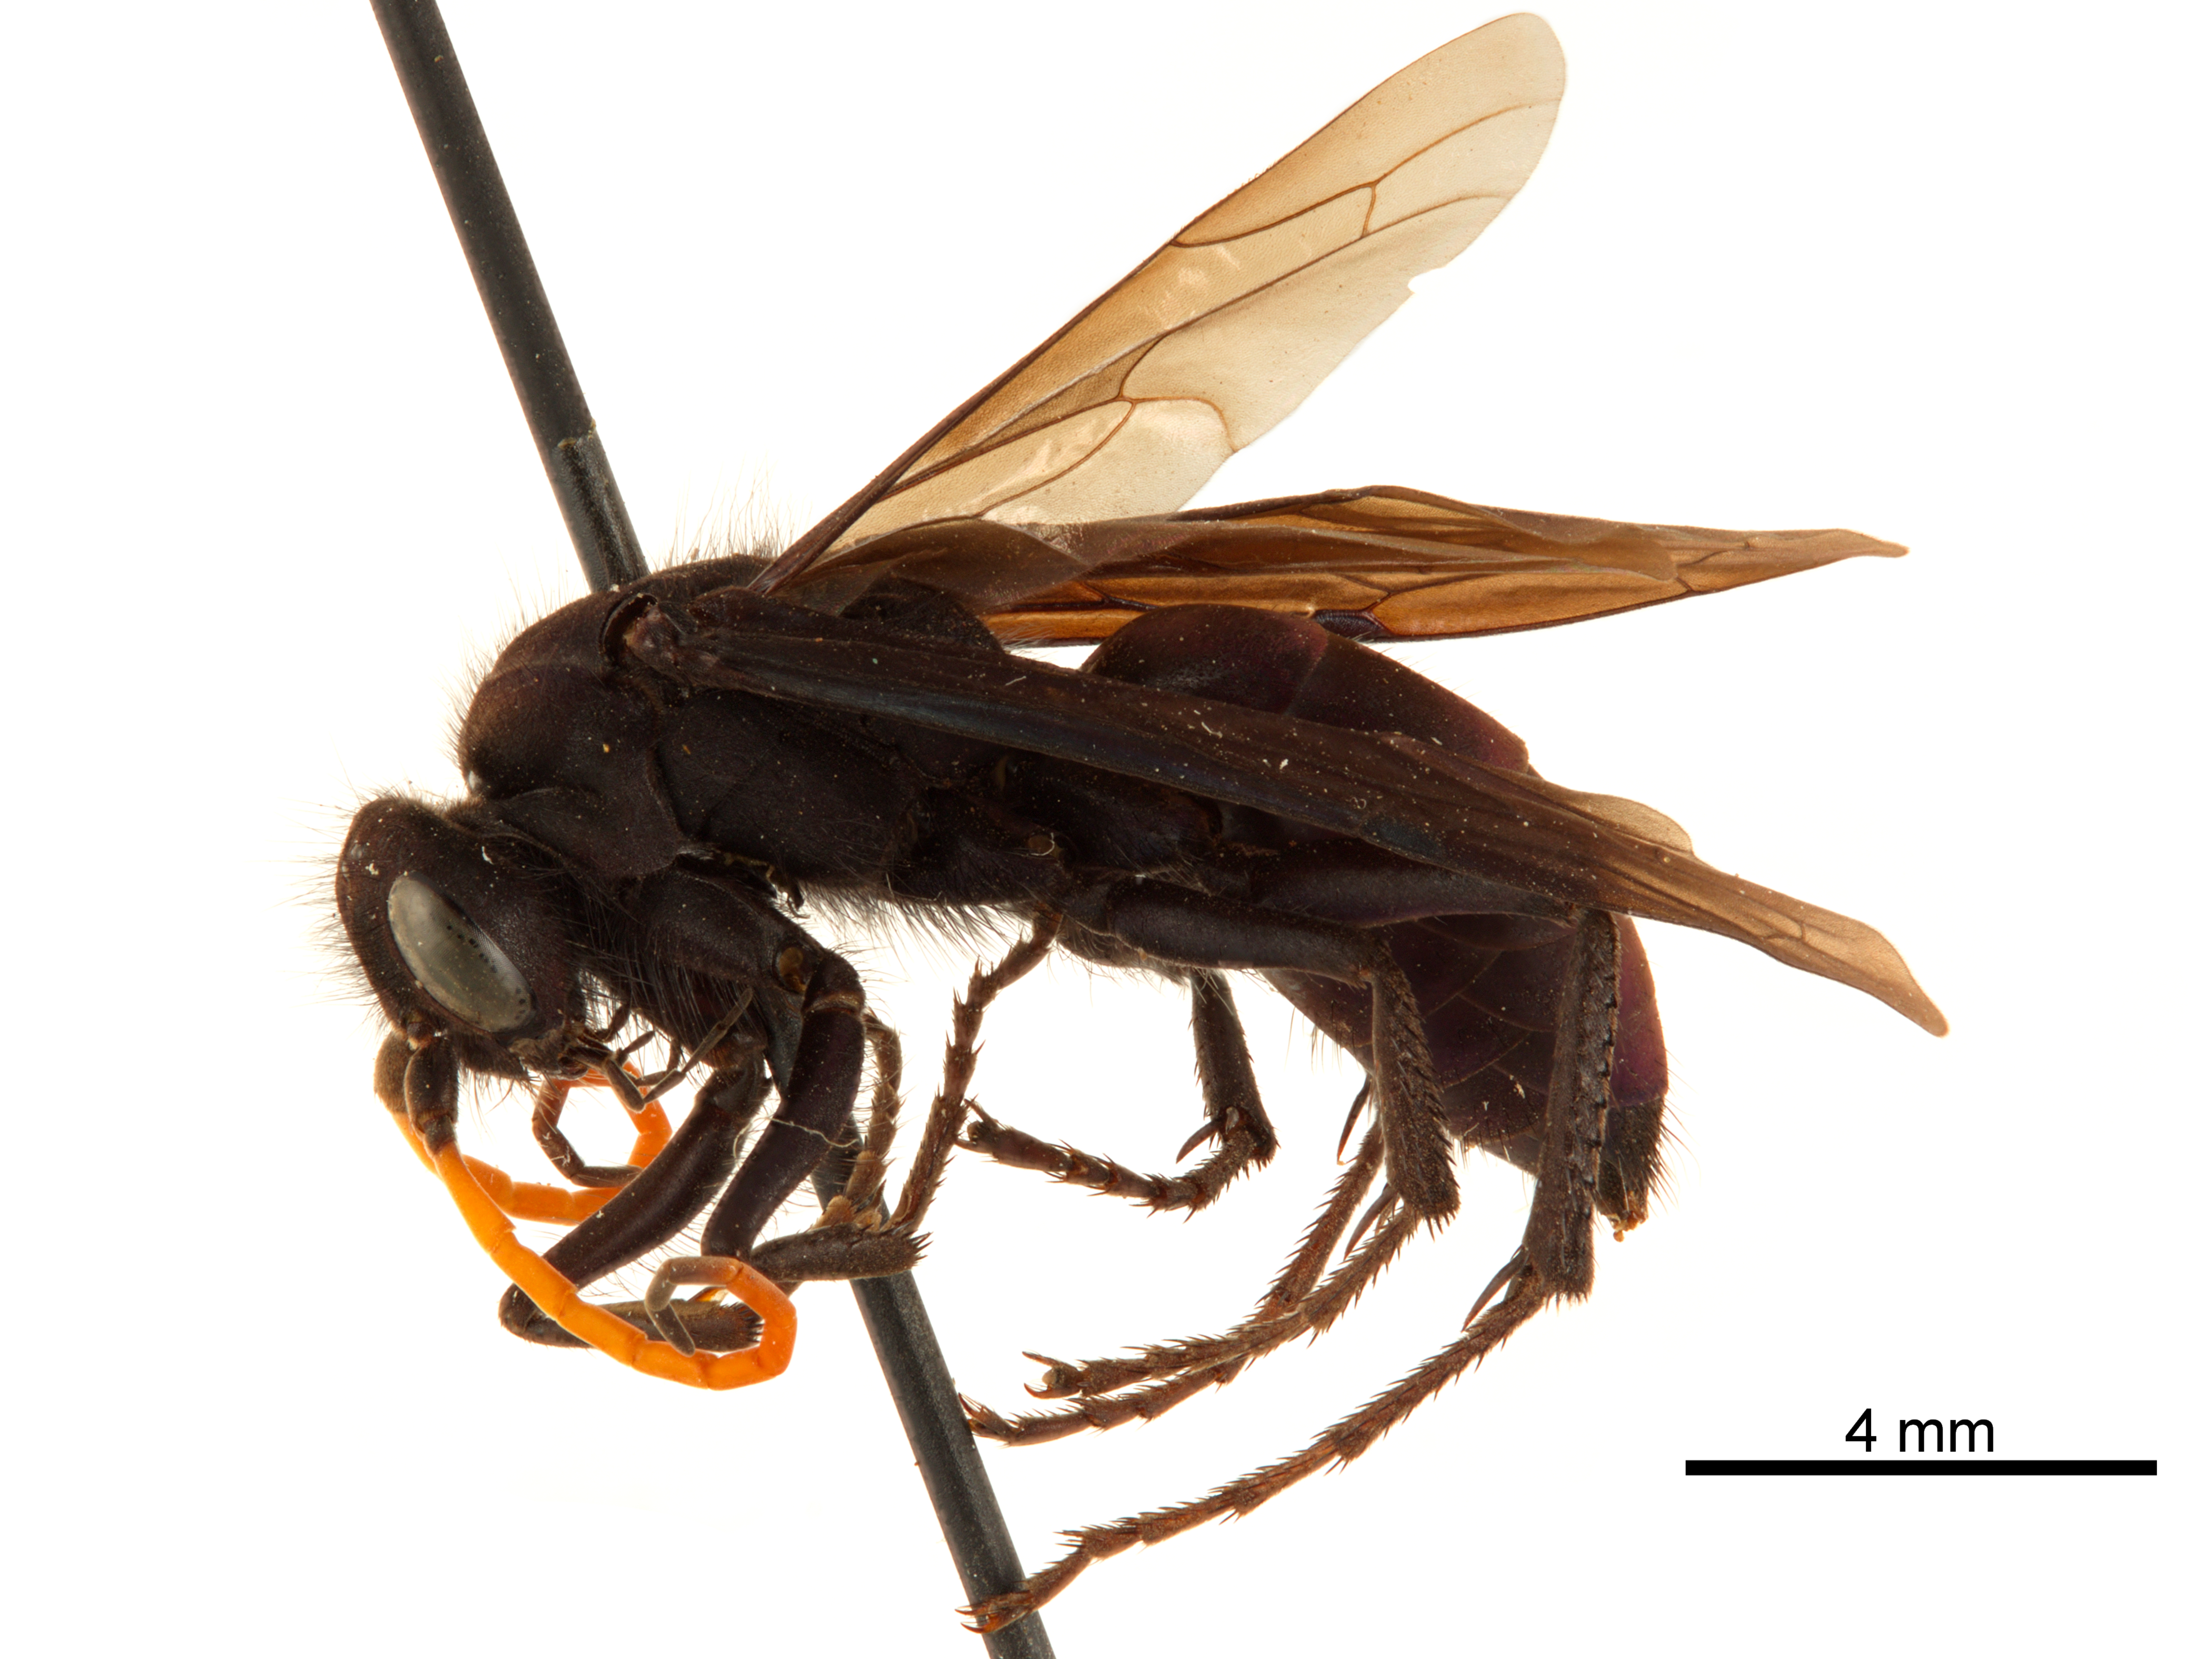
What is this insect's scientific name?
Pompilocalus edmondii
